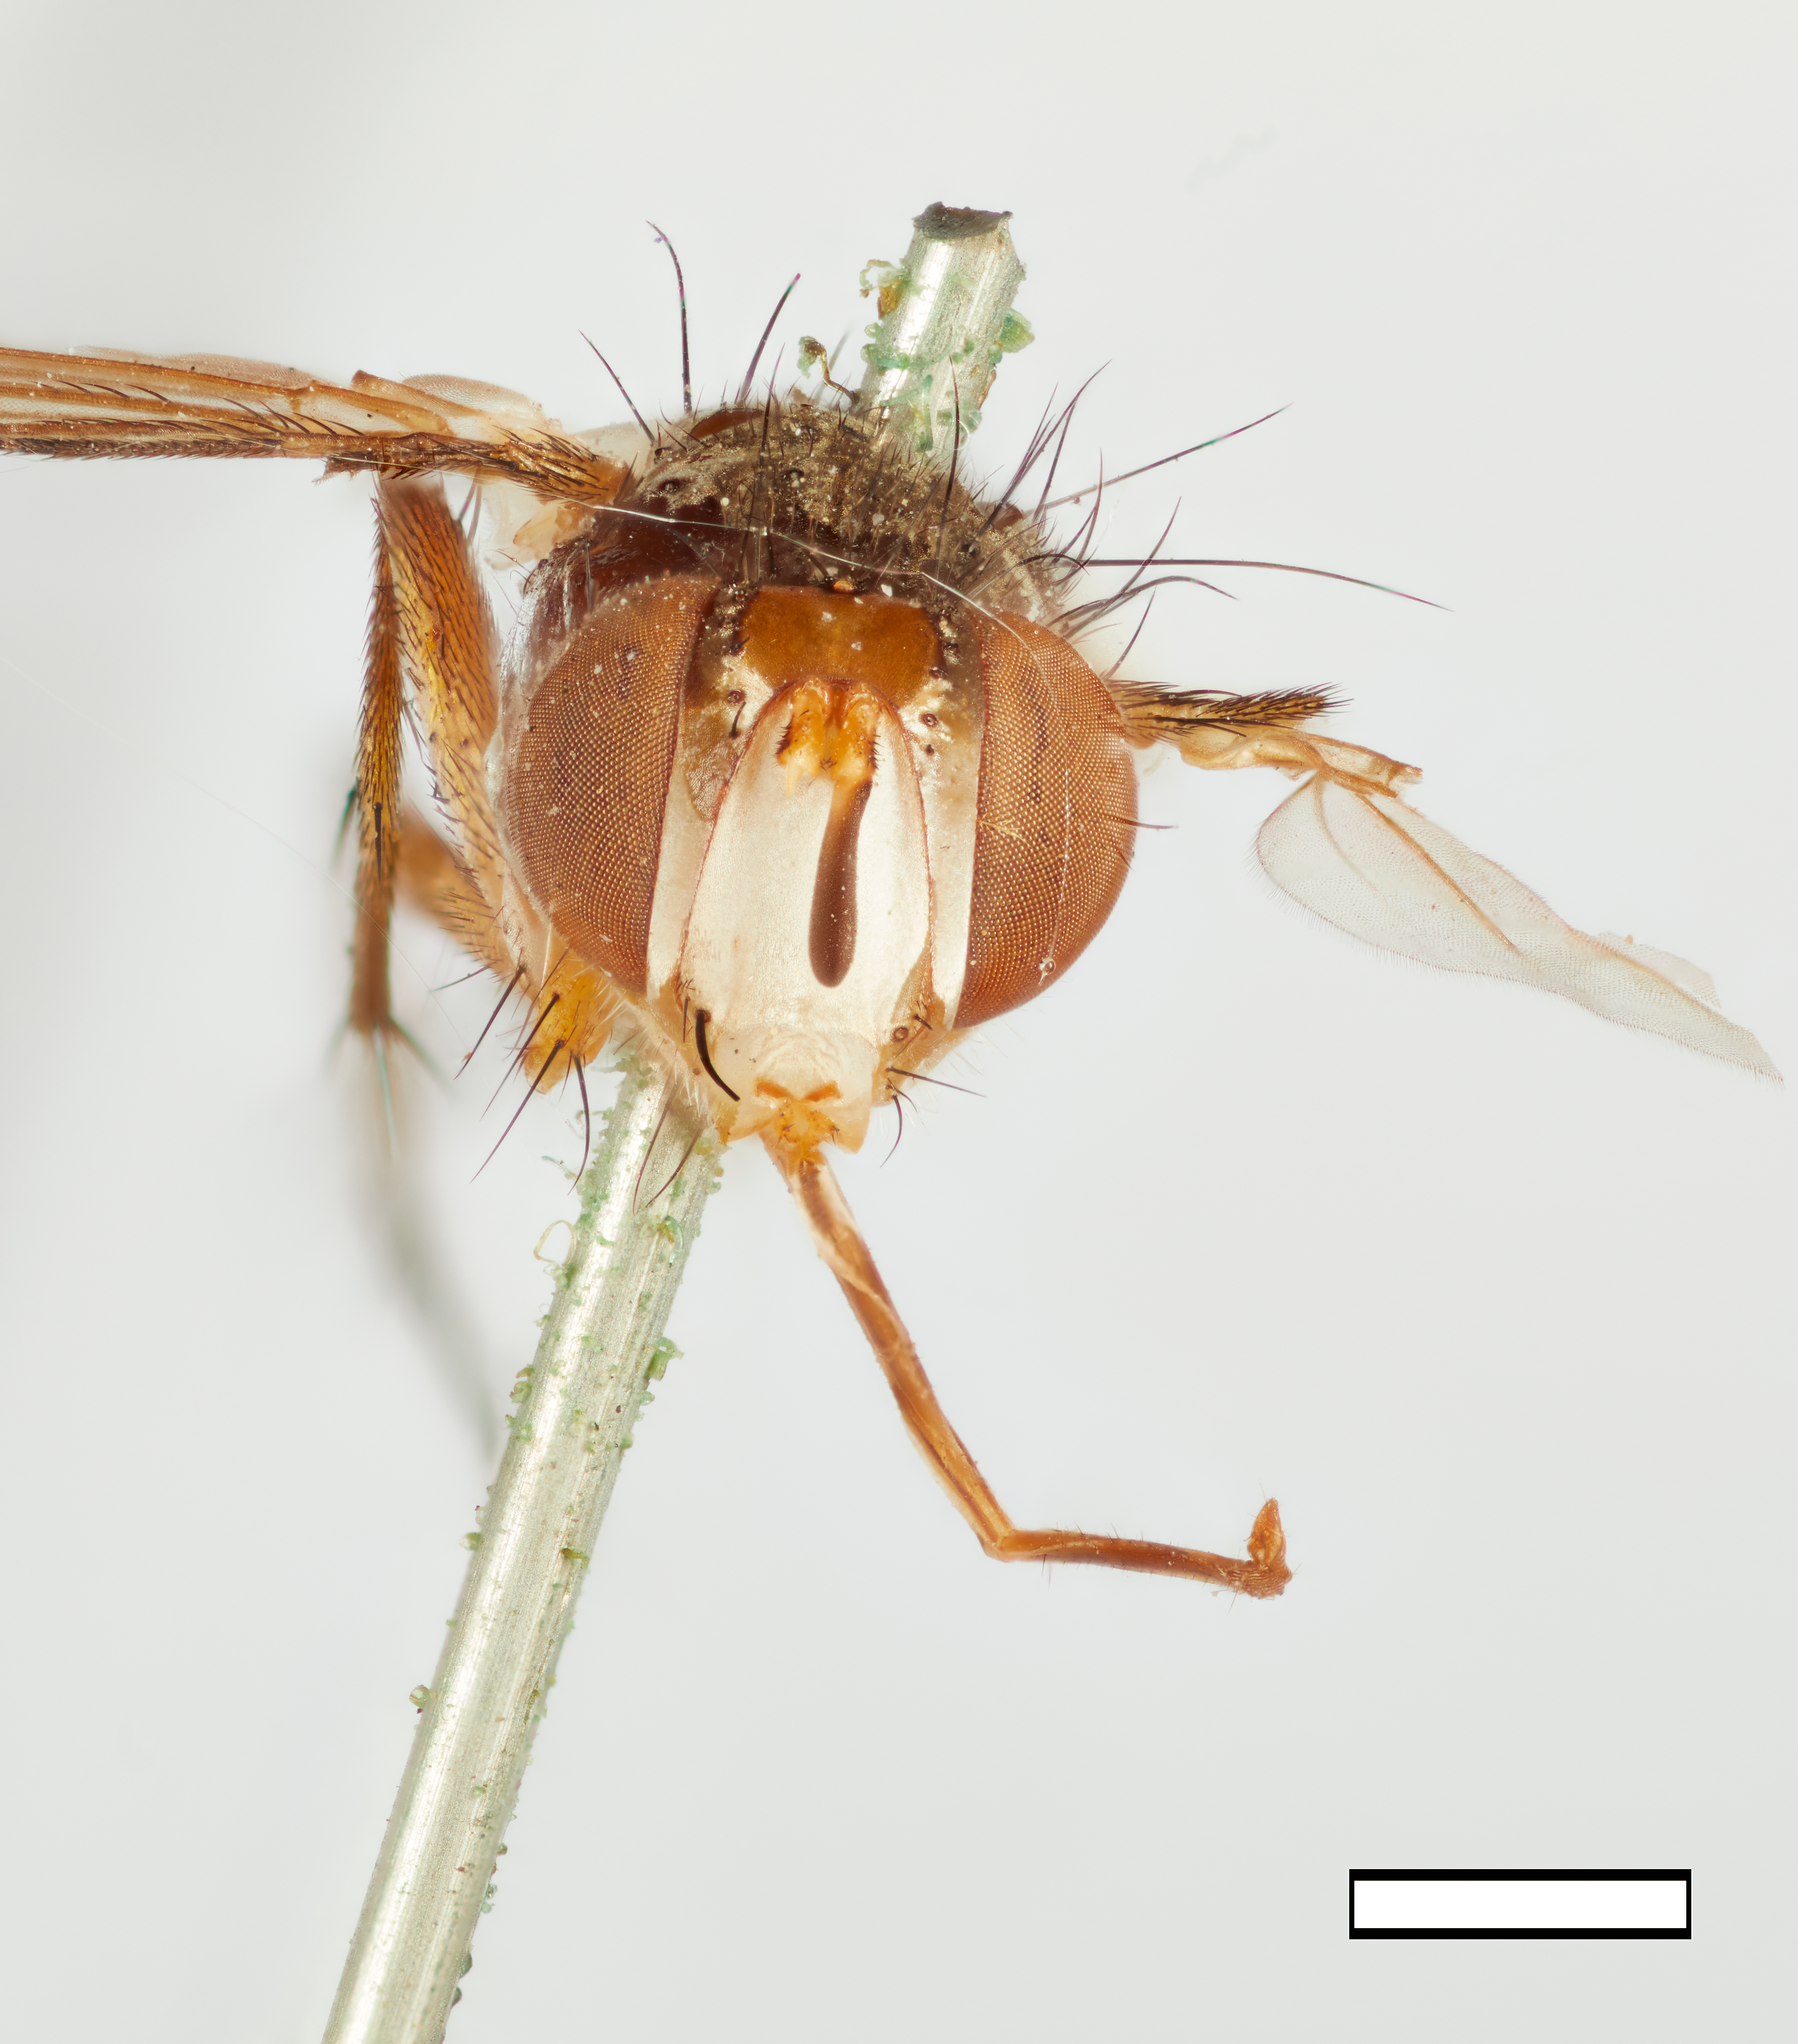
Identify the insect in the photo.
Lasioneura johnsoni
